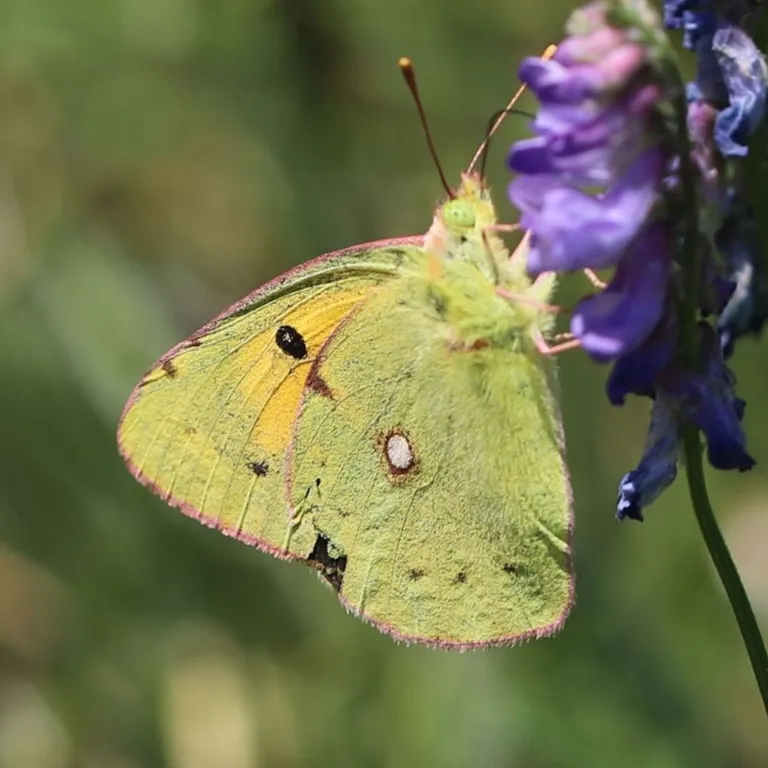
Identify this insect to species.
Colias croceus
